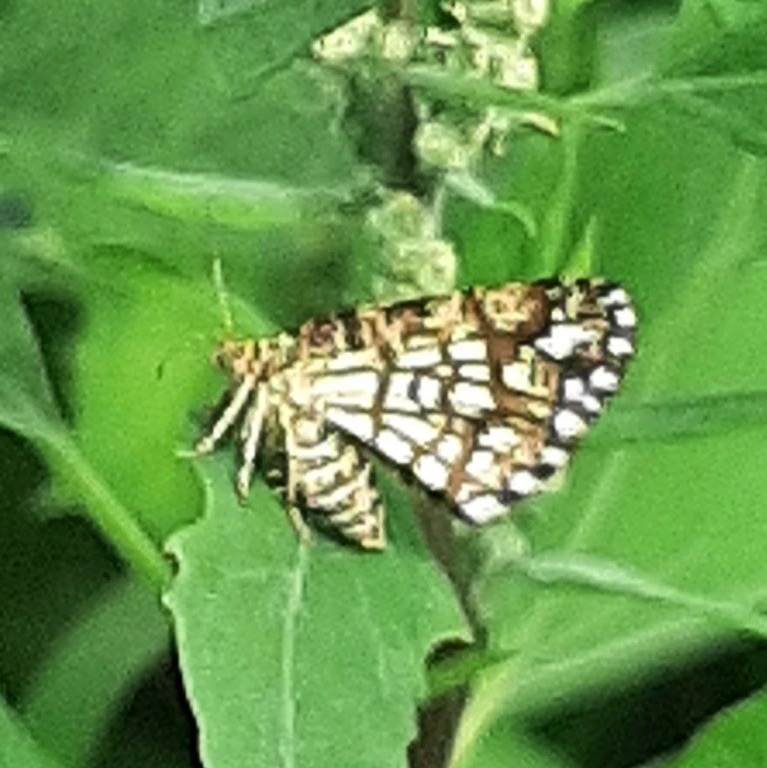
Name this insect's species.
Chiasmia clathrata
